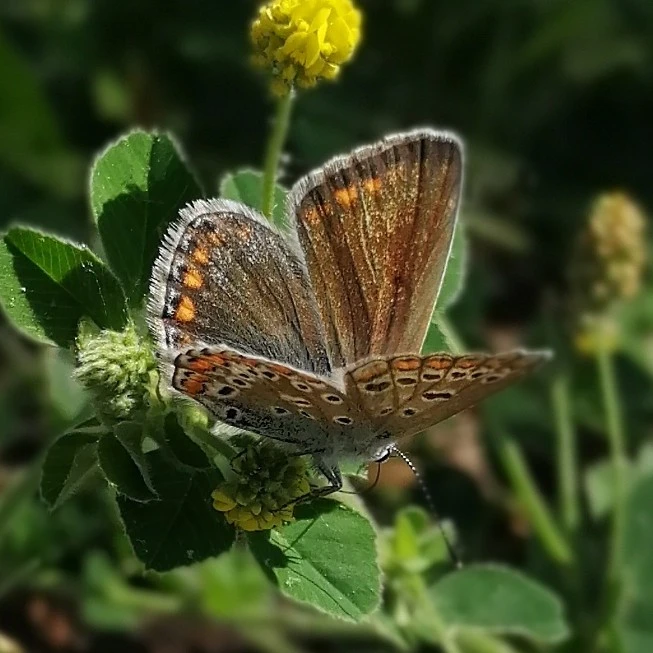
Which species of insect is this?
Polyommatus icarus
